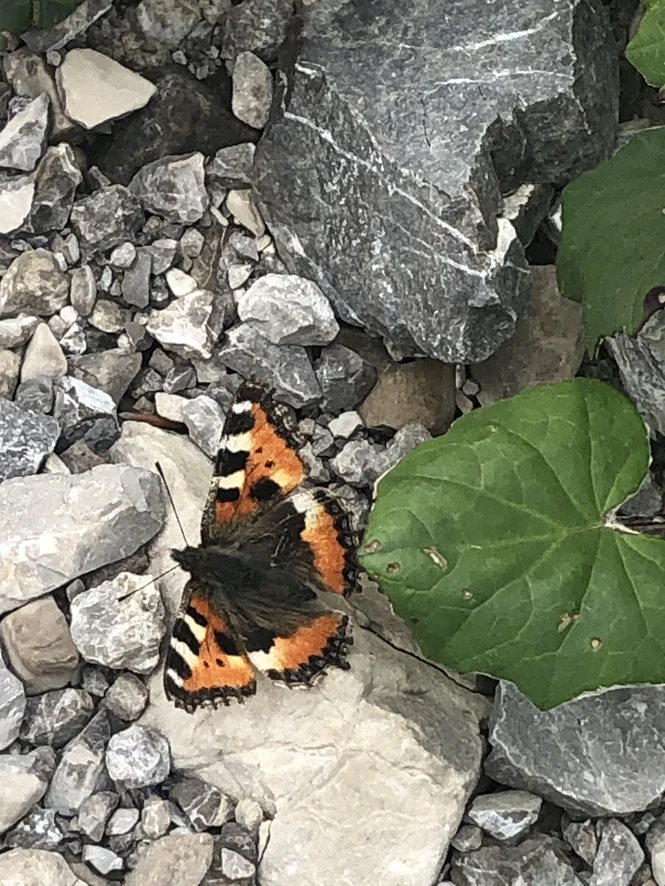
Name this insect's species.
Aglais urticae
